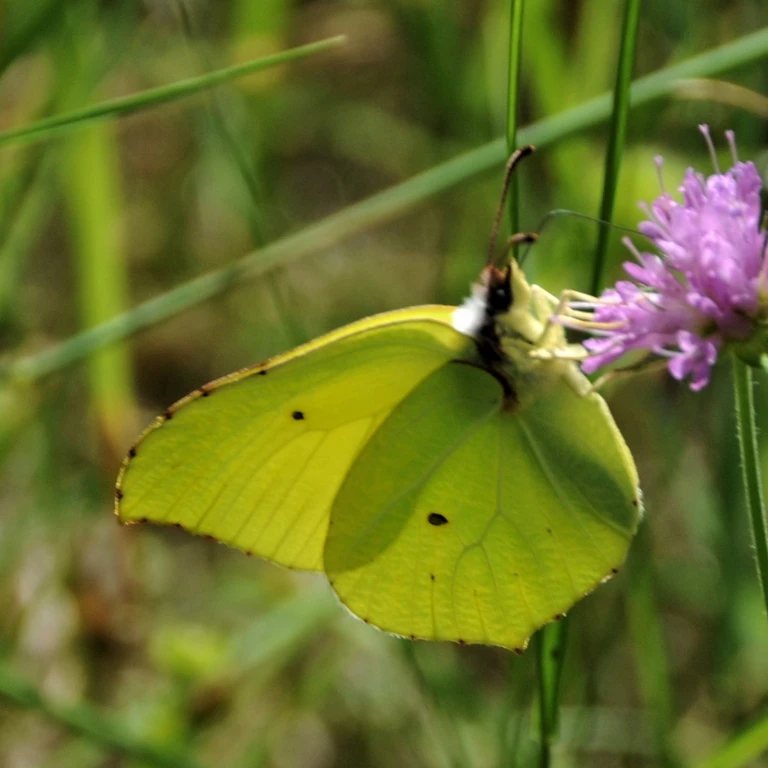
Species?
Gonepteryx rhamni
